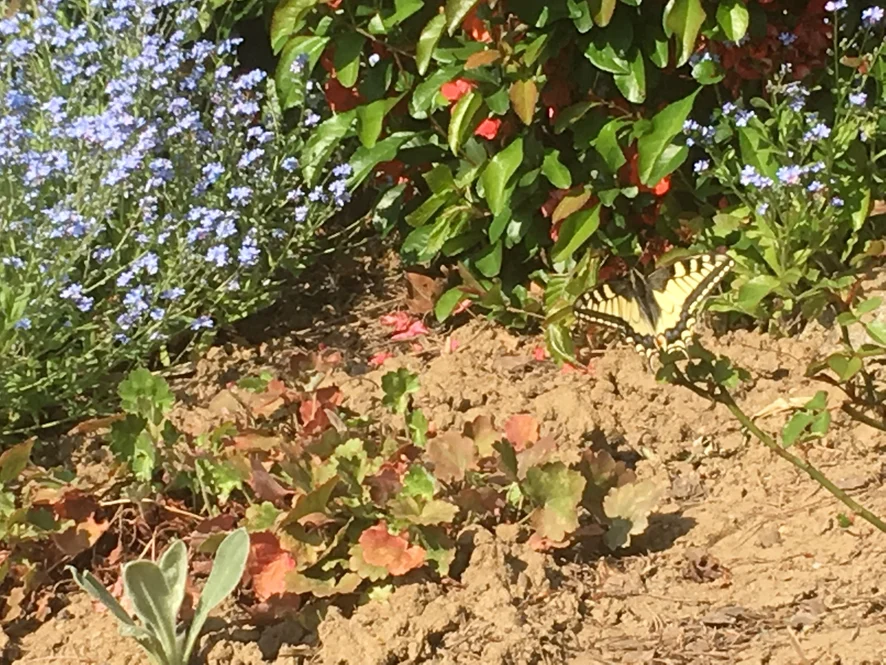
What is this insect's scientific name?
Papilio machaon
